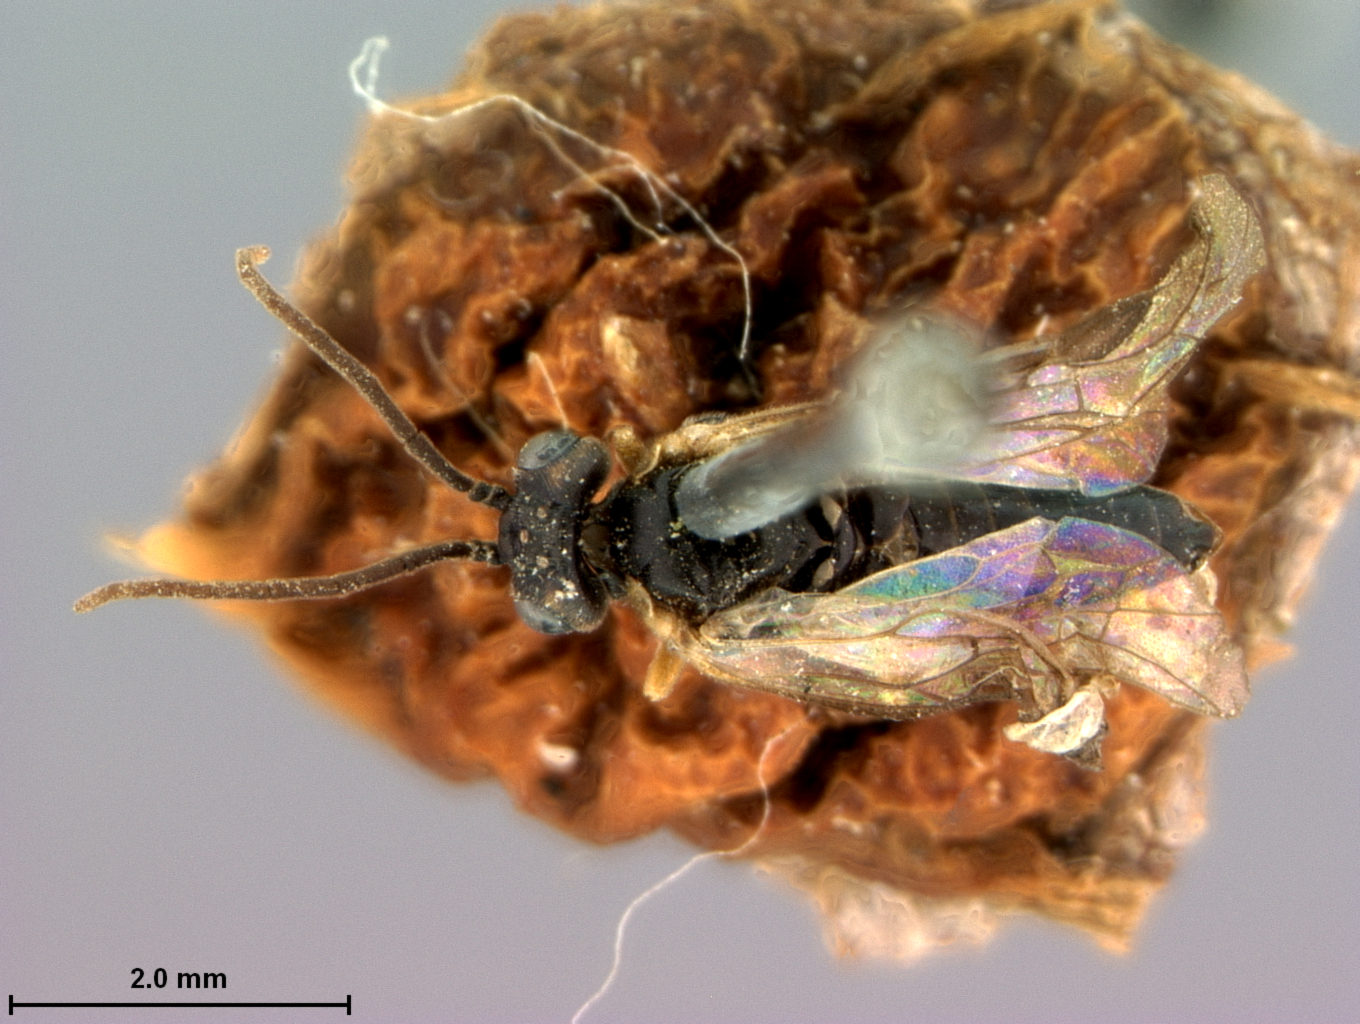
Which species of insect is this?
Pontania rugulosa
